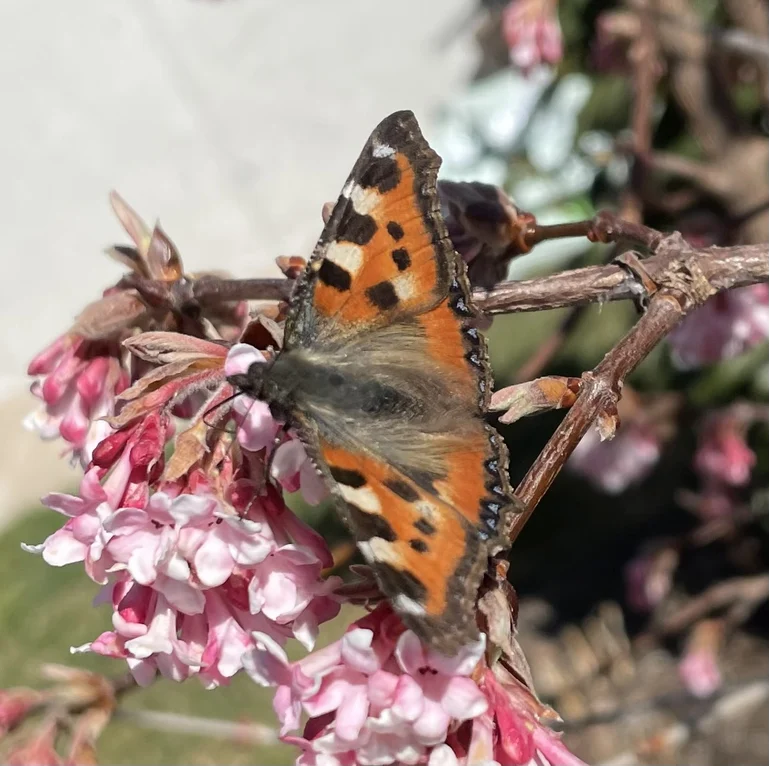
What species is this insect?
Aglais urticae
